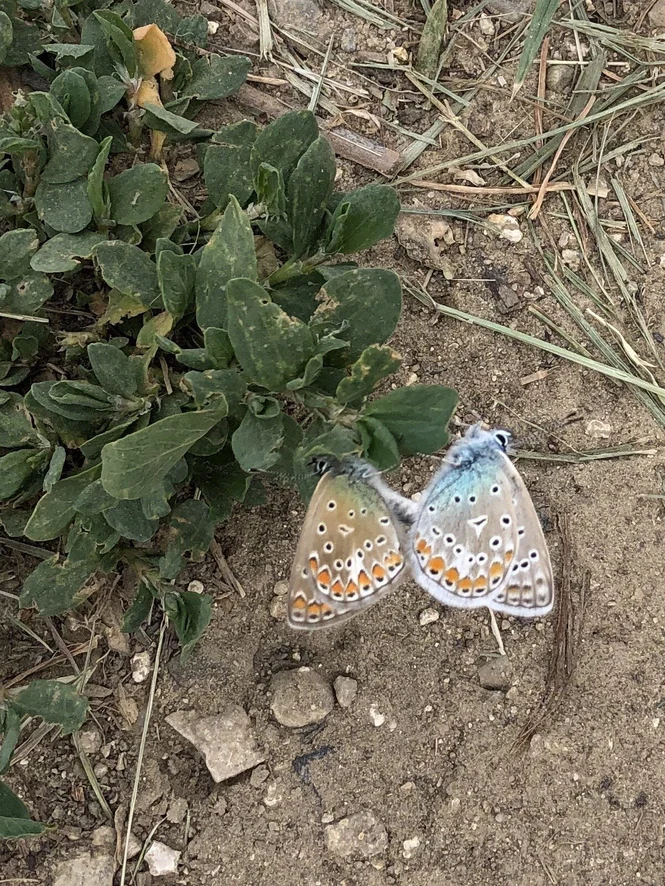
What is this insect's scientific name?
Polyommatus icarus
